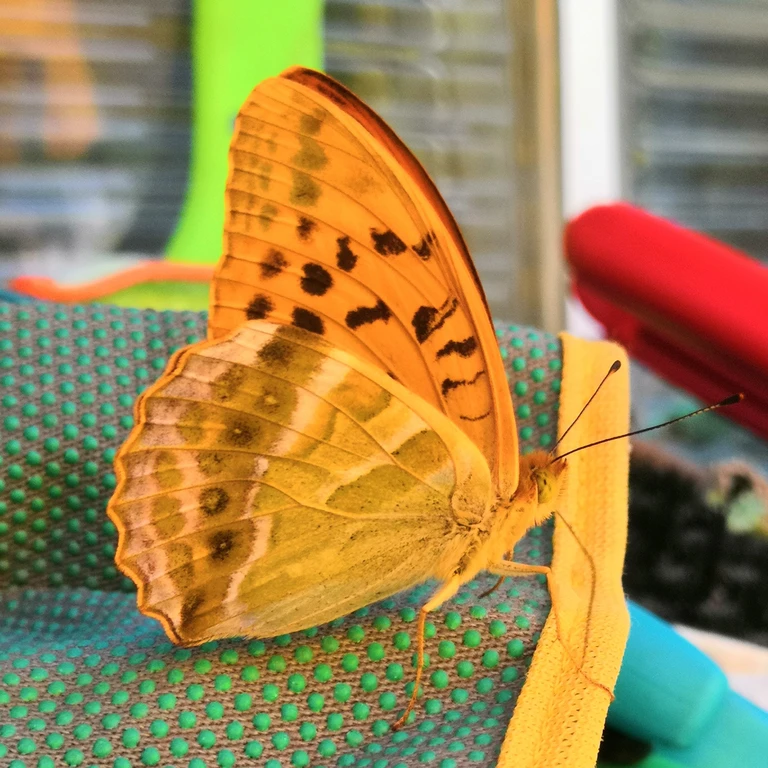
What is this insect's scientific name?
Argynnis paphia
